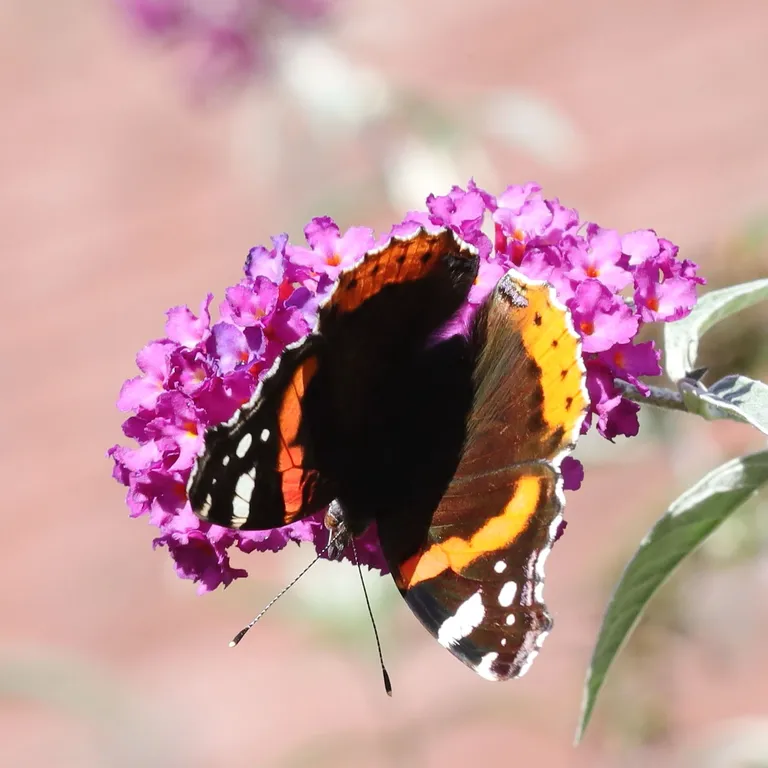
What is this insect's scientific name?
Vanessa atalanta
